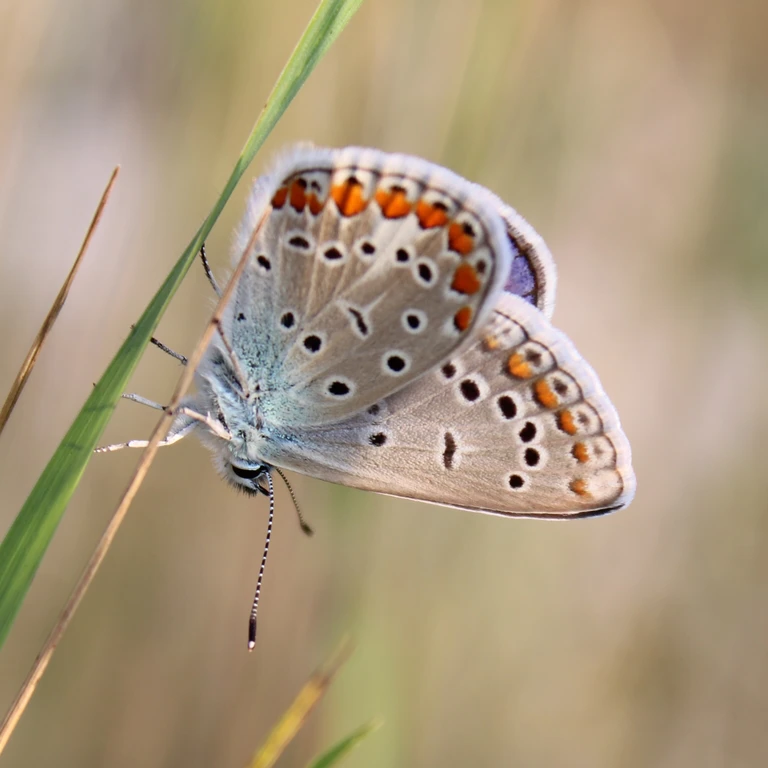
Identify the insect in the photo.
Polyommatus icarus
